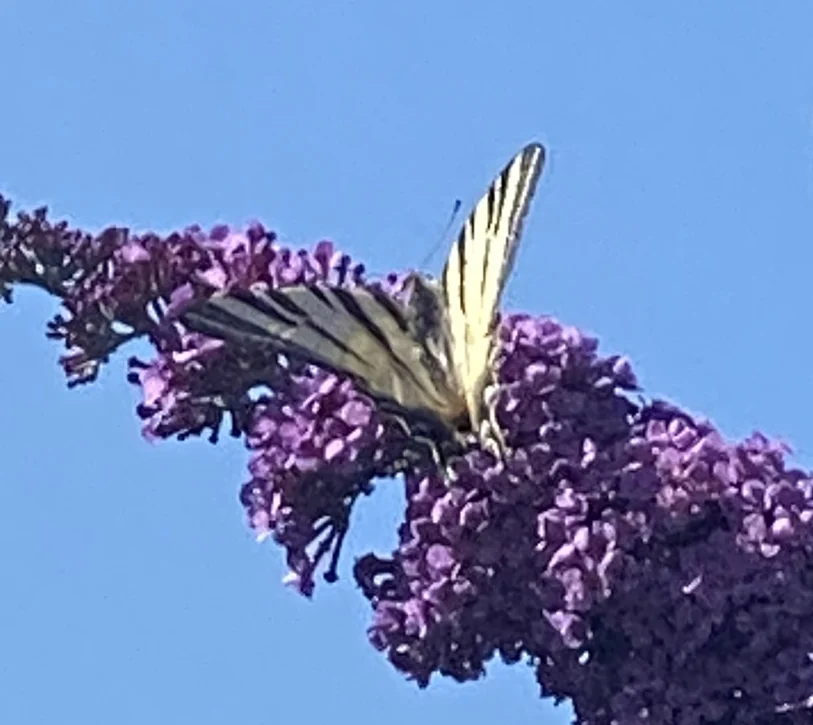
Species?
Iphiclides podalirius
